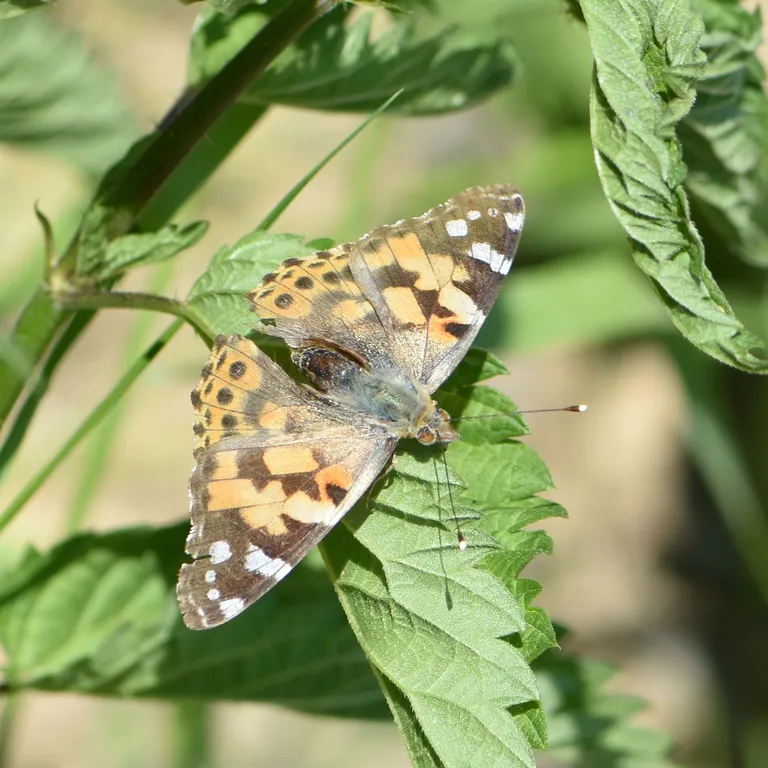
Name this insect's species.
Vanessa cardui
